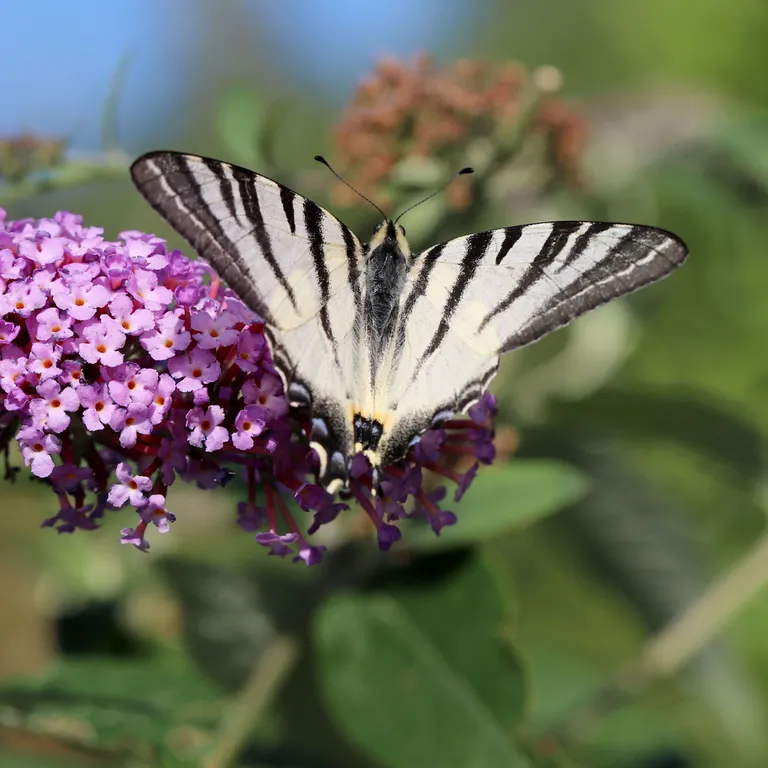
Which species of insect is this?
Iphiclides podalirius
